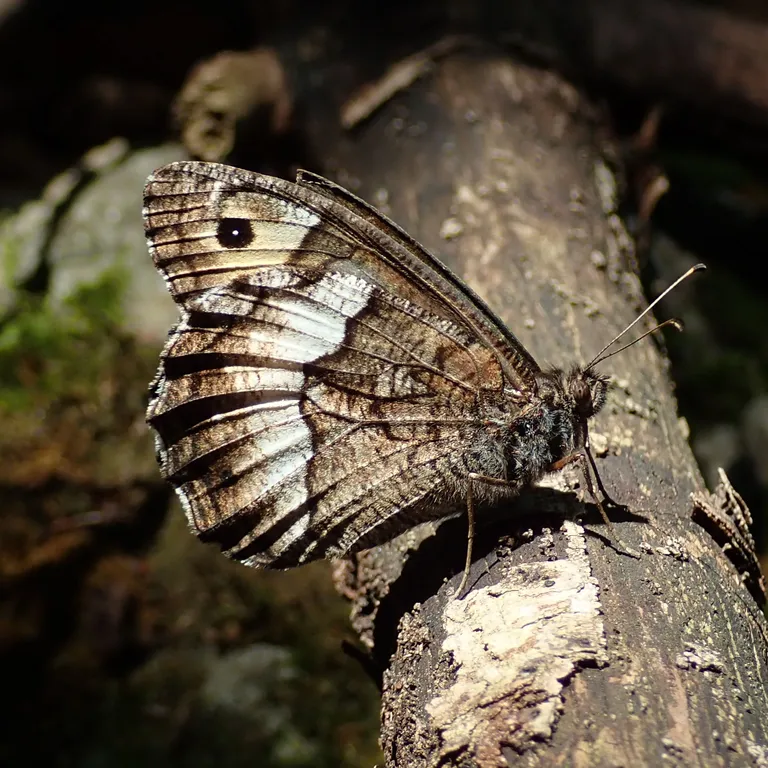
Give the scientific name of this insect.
Hipparchia fagi
